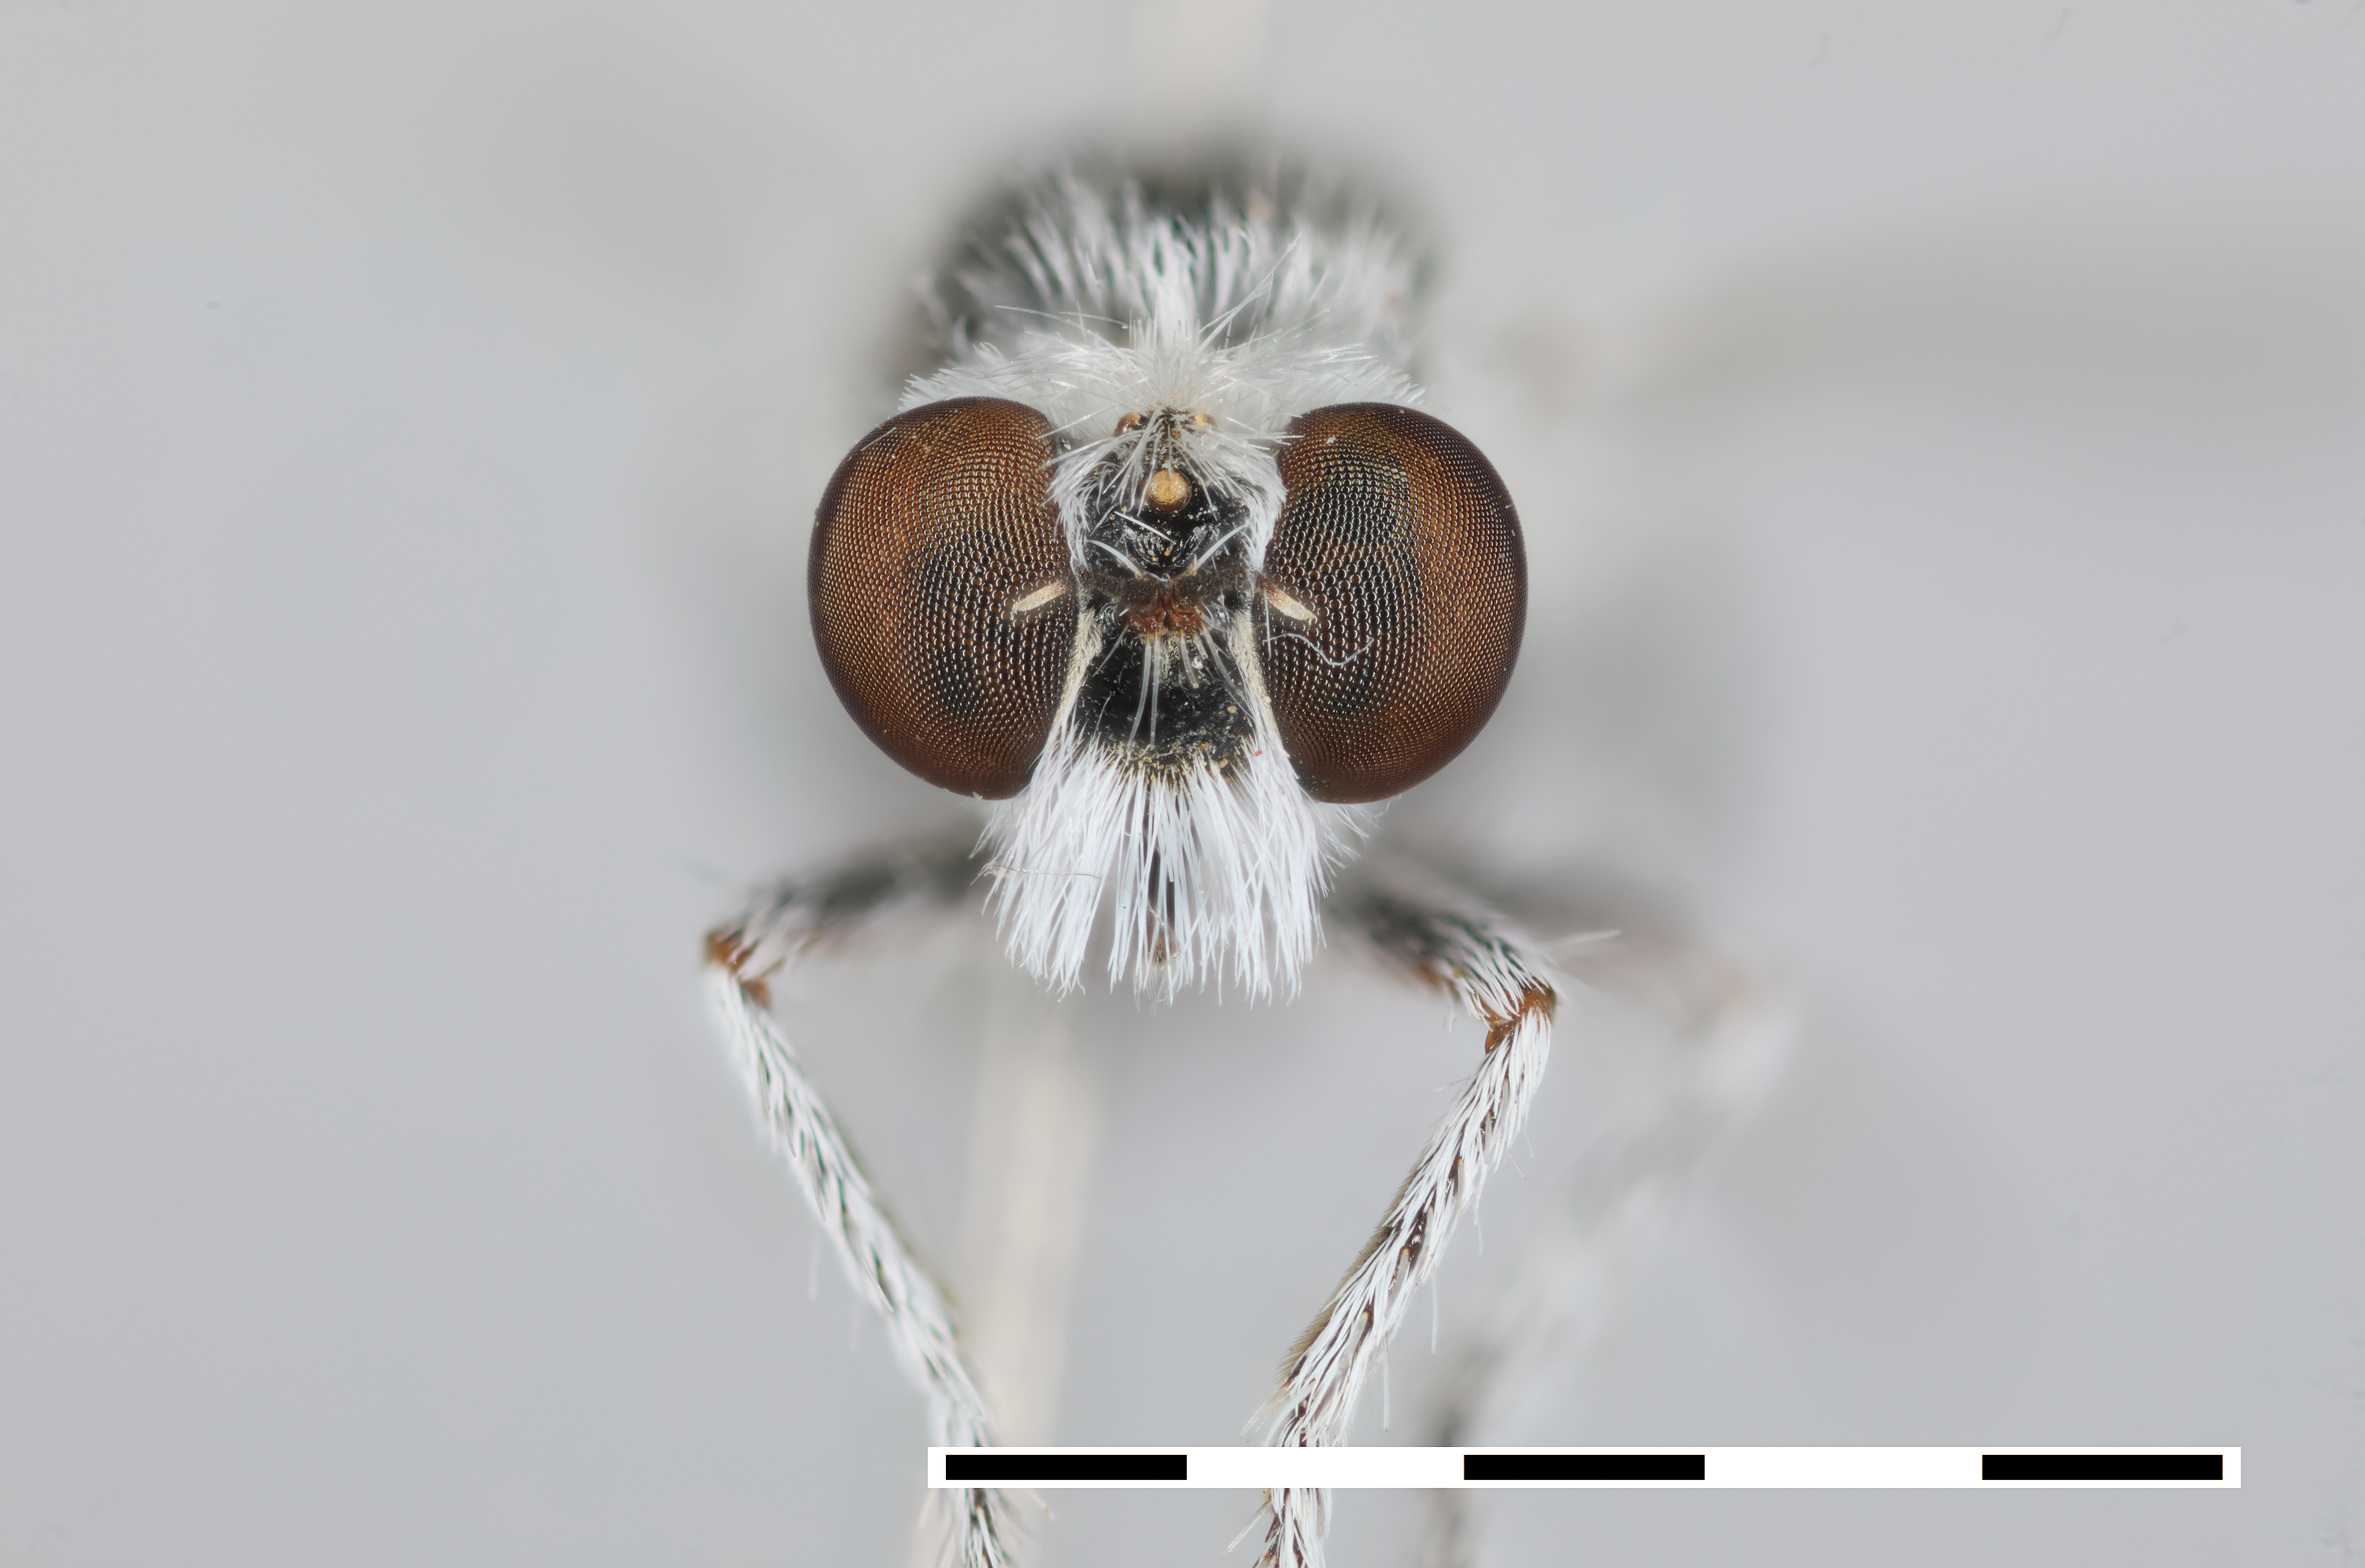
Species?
Acnephalomyia eremia
